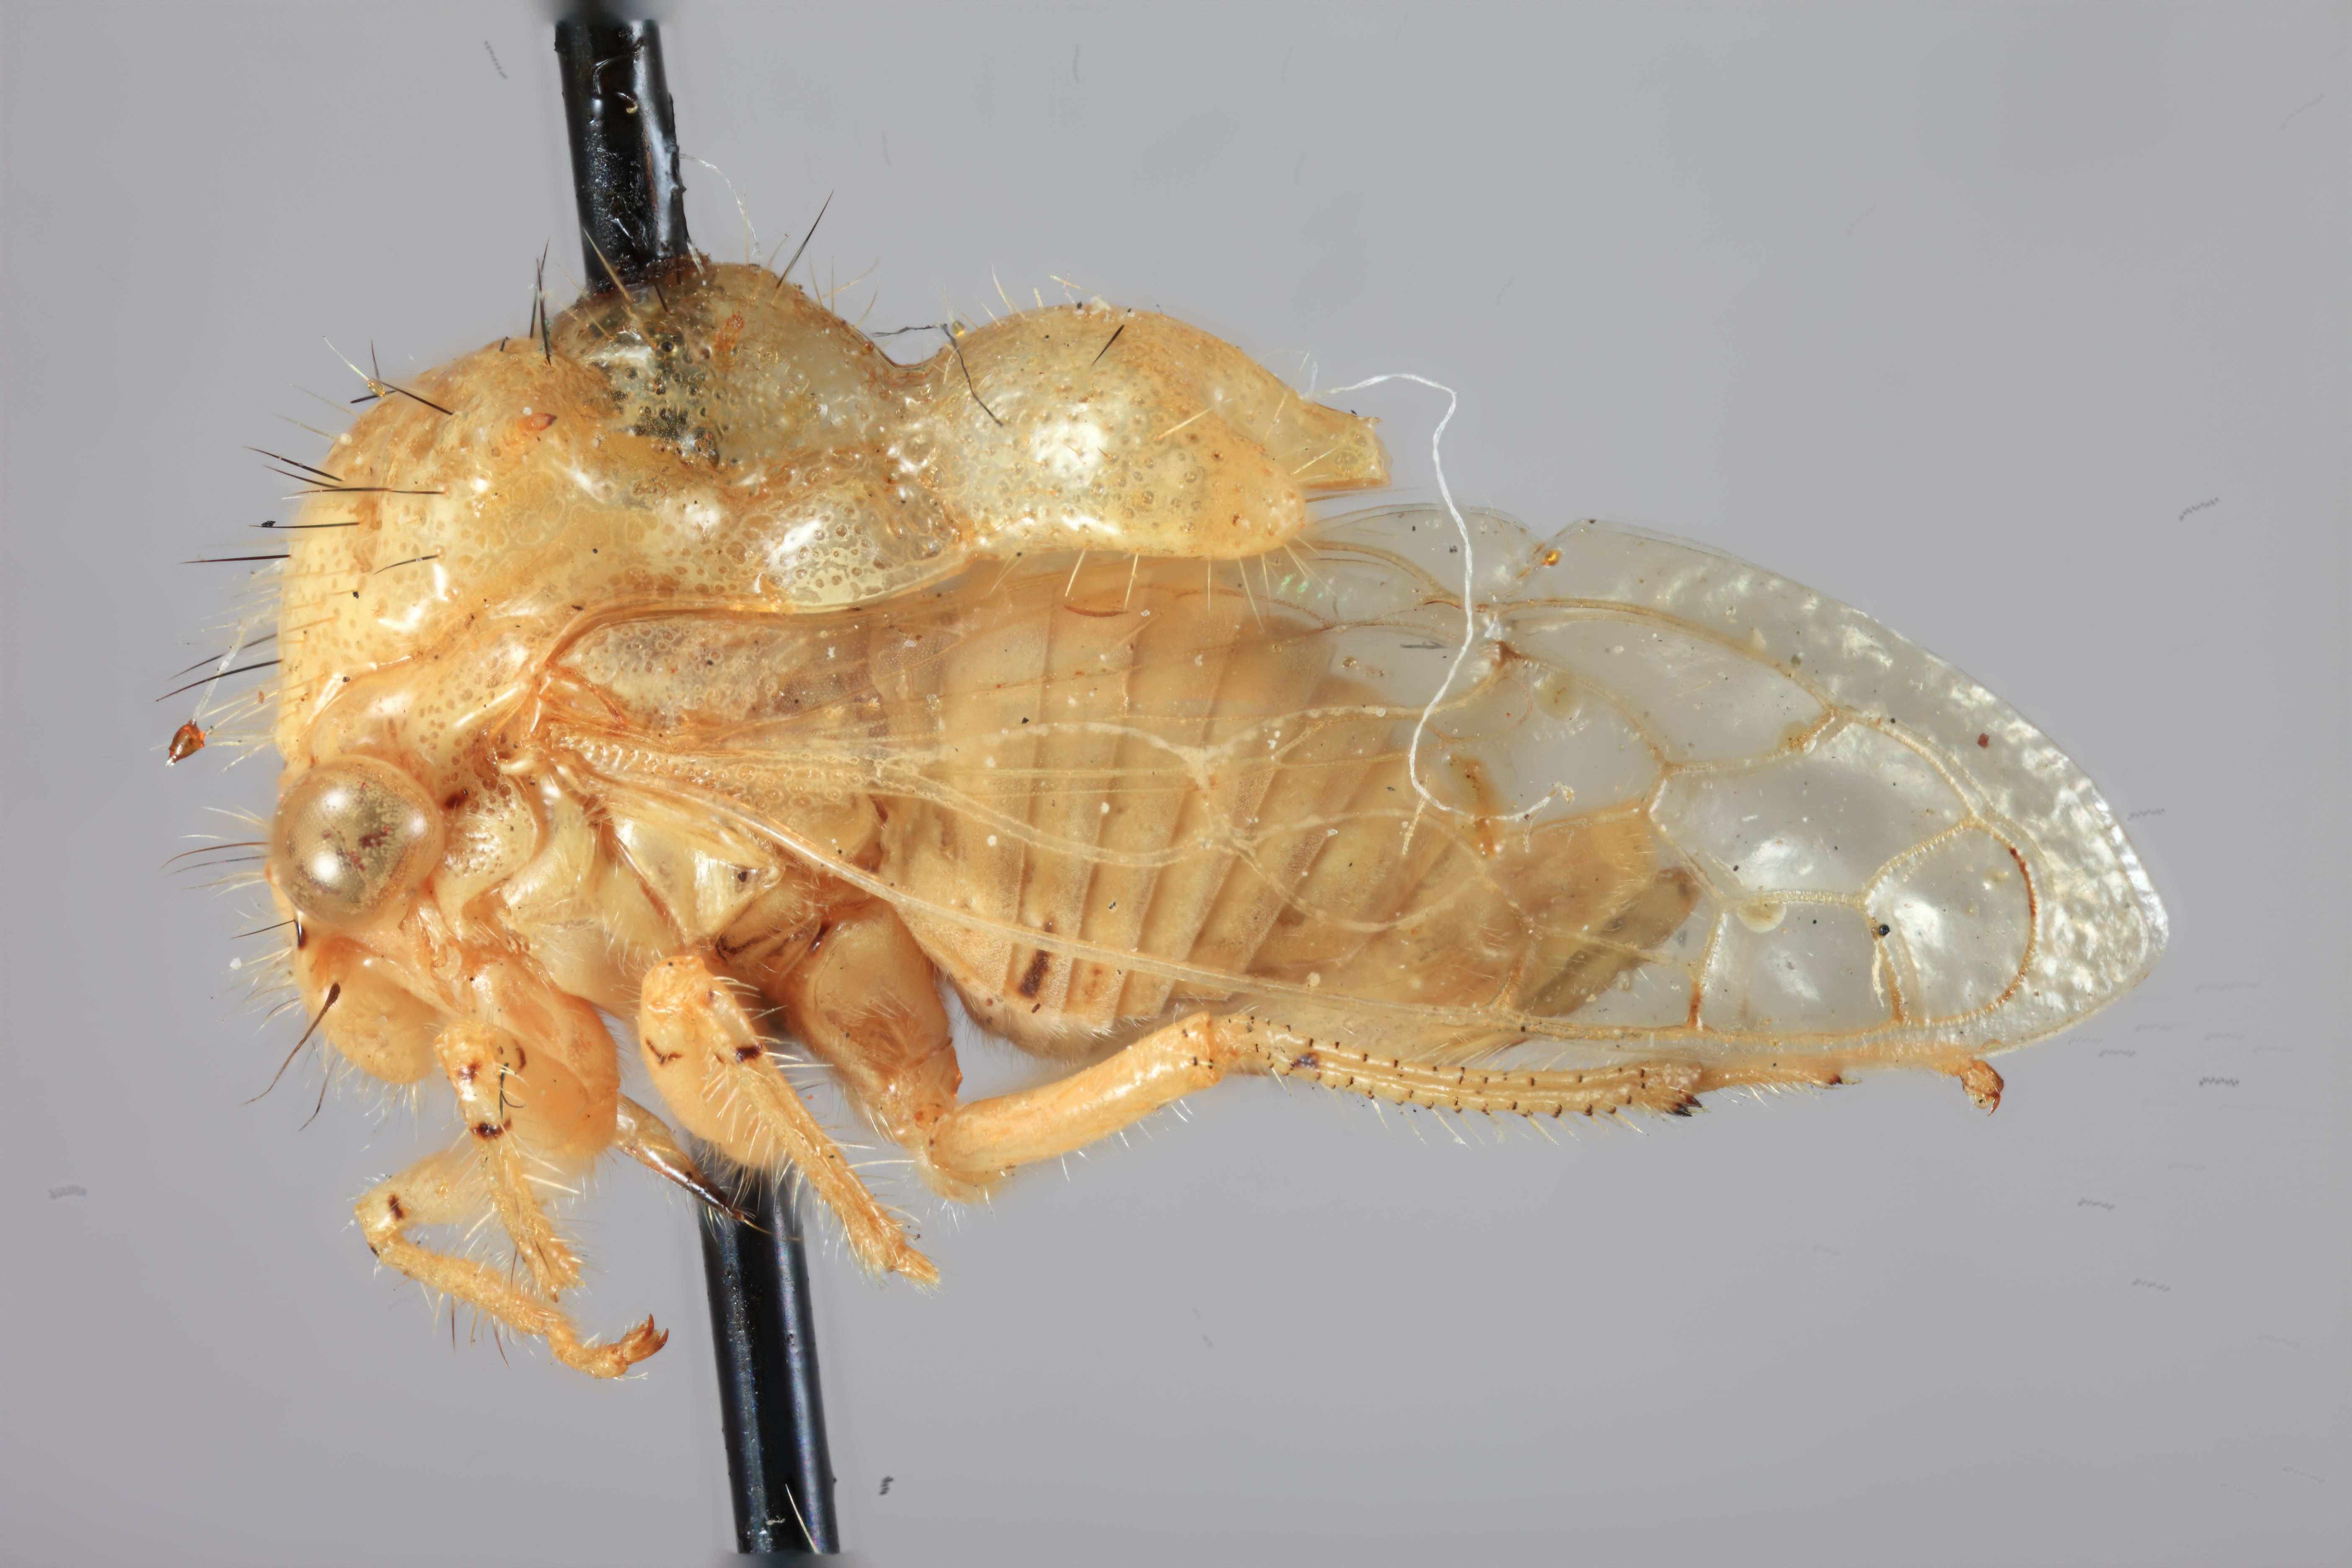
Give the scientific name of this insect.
Antonae evelyna
